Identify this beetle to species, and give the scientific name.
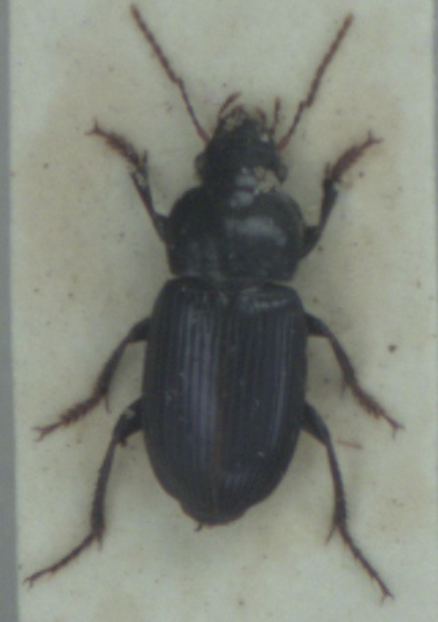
Harpalus rufipalpis
